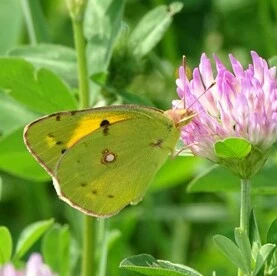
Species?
Colias croceus
